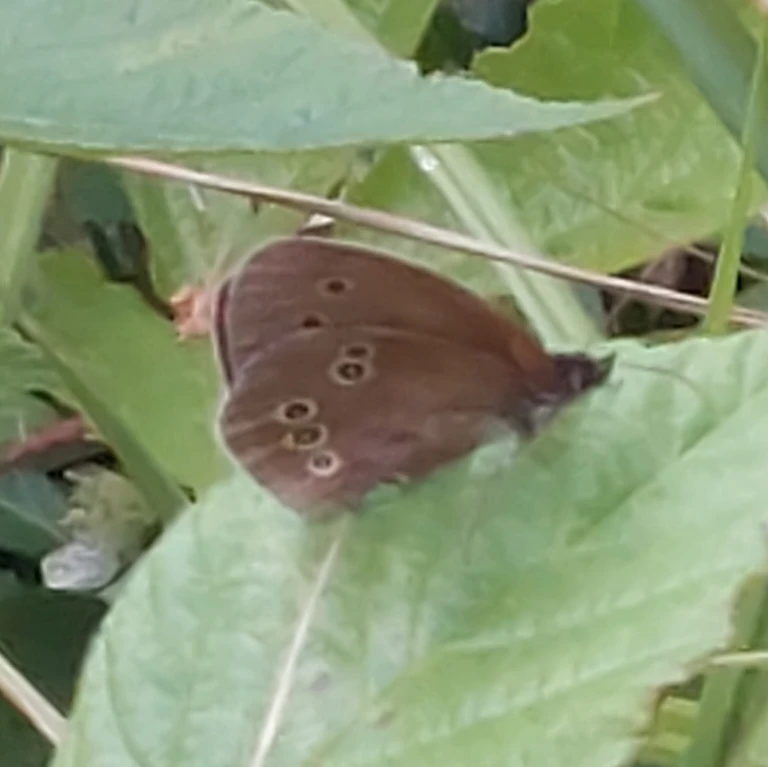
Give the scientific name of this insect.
Aphantopus hyperantus
